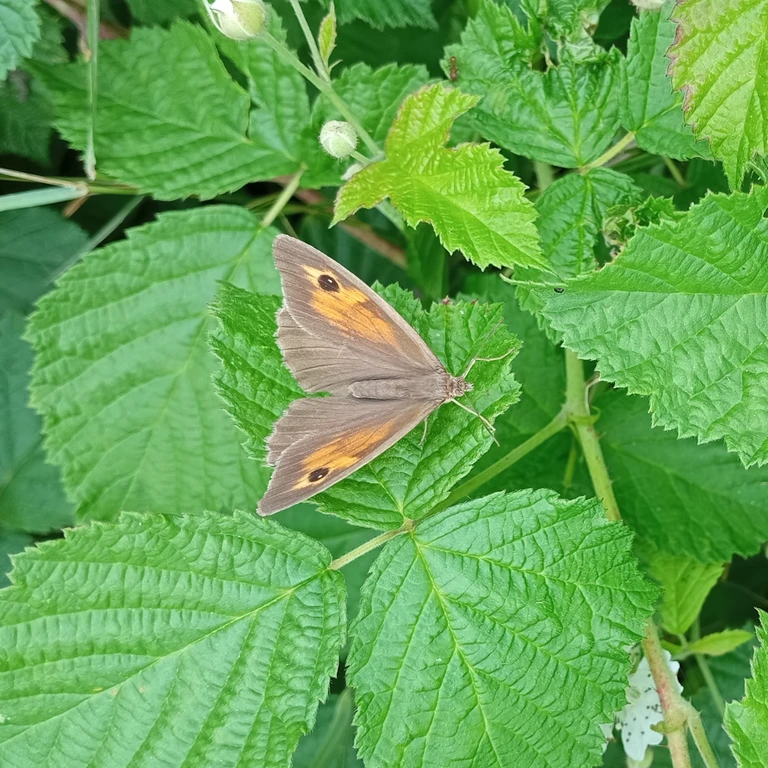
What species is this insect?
Maniola jurtina
